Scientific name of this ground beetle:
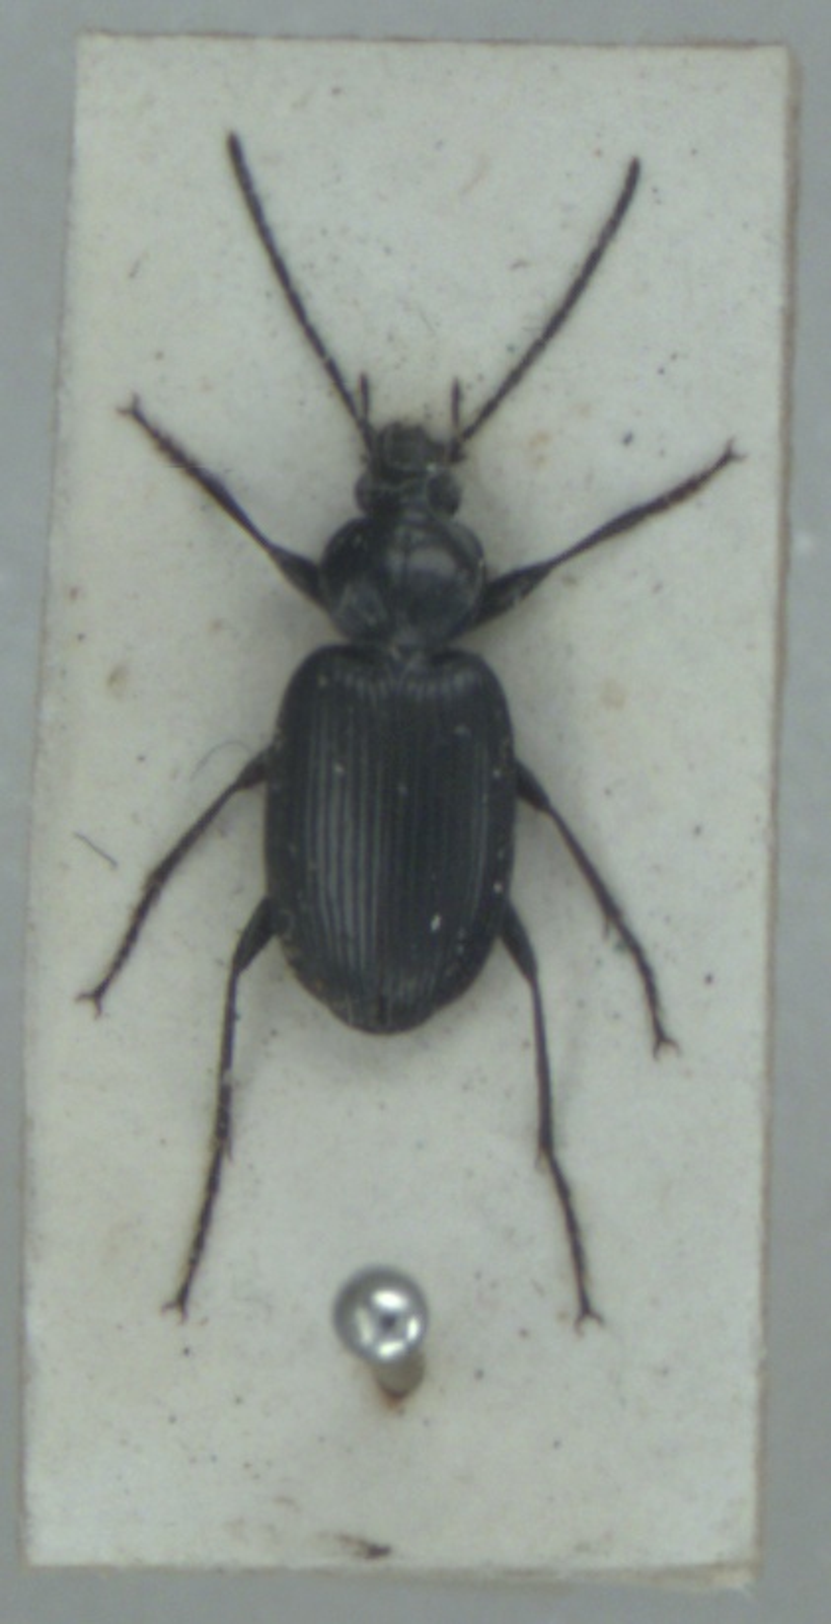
Agonum emarginatum
